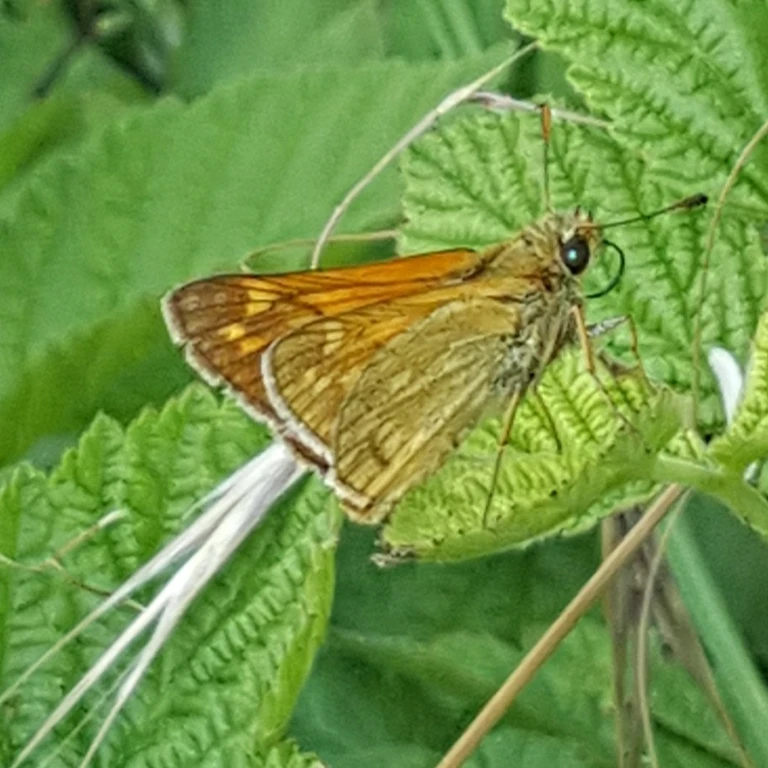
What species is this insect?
Ochlodes sylvanus (also Ochlodes venata)
